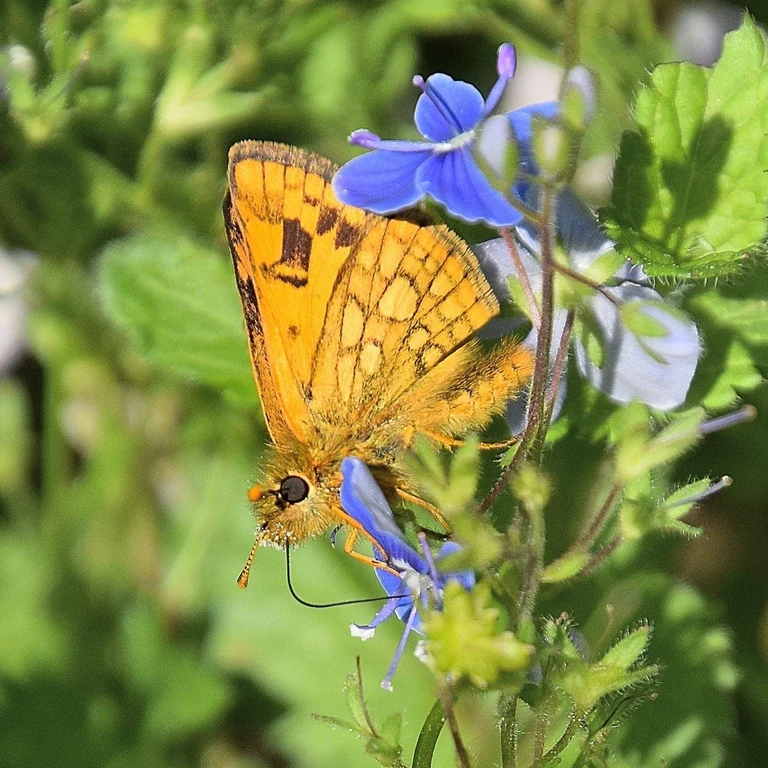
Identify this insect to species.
Carterocephalus palaemon
